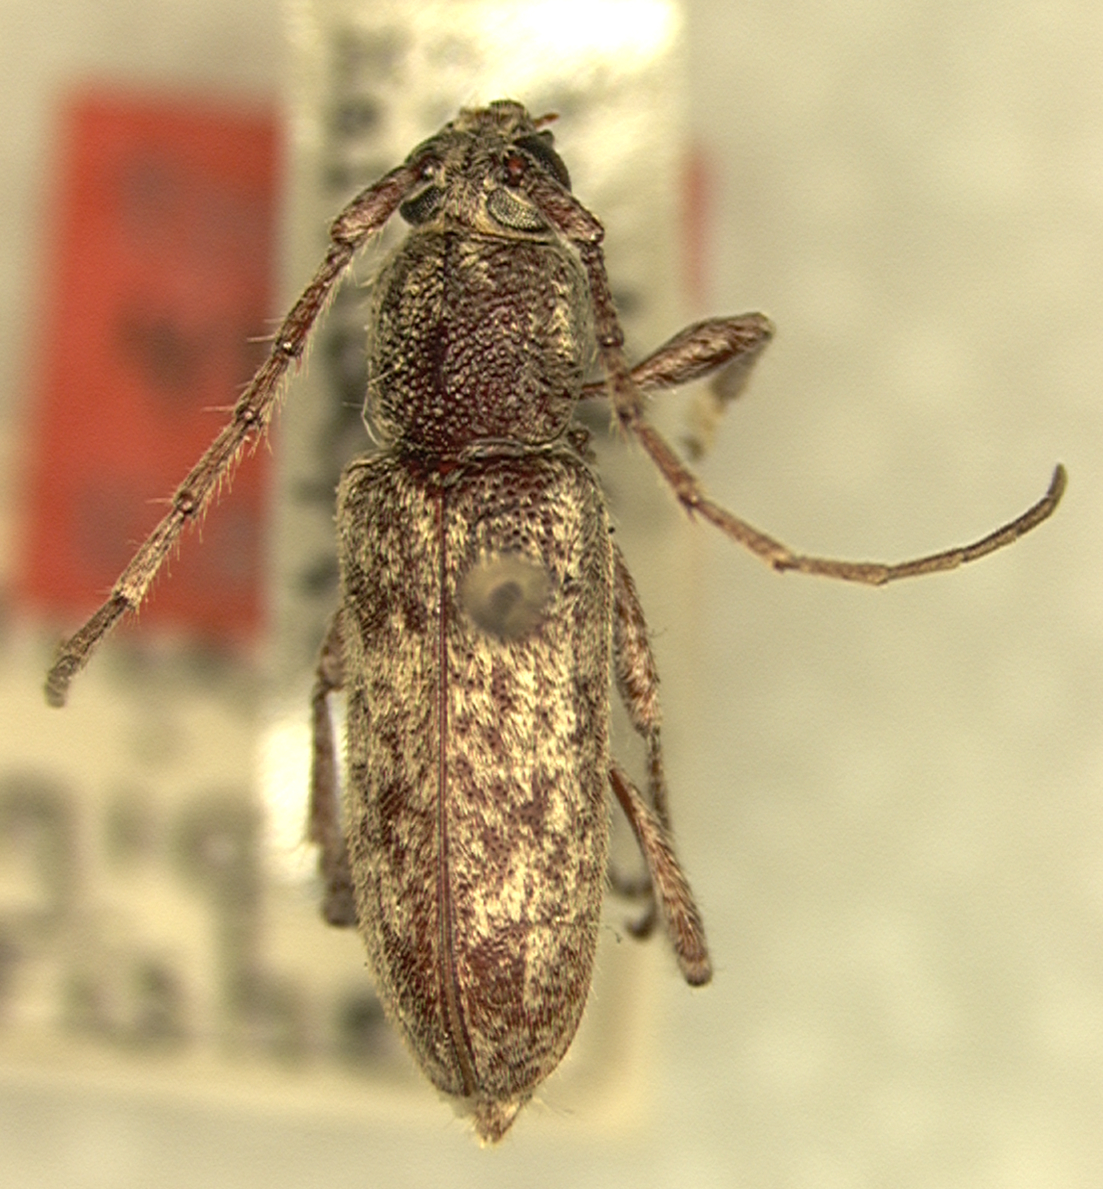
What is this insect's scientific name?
Elaphidion hispaniolae (also Anelaphus hispaniolae)
